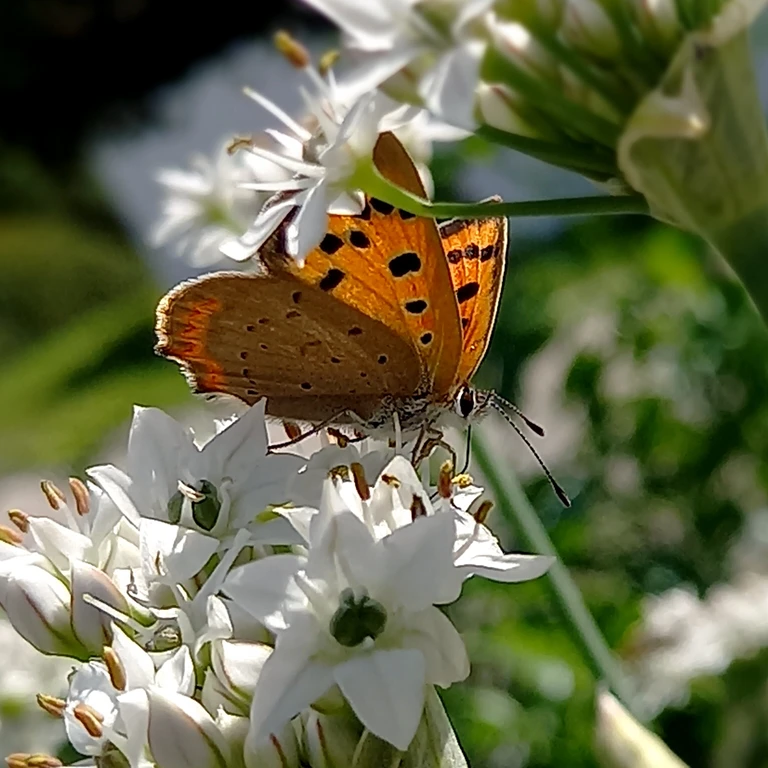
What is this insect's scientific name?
Lycaena phlaeas
